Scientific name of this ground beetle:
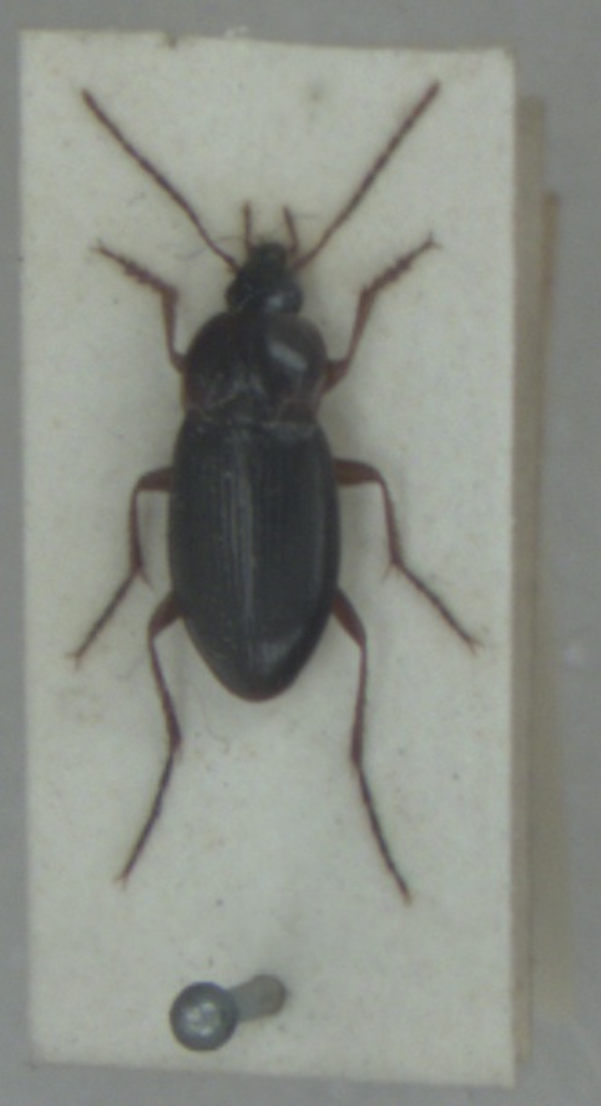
Calathus micropterus
